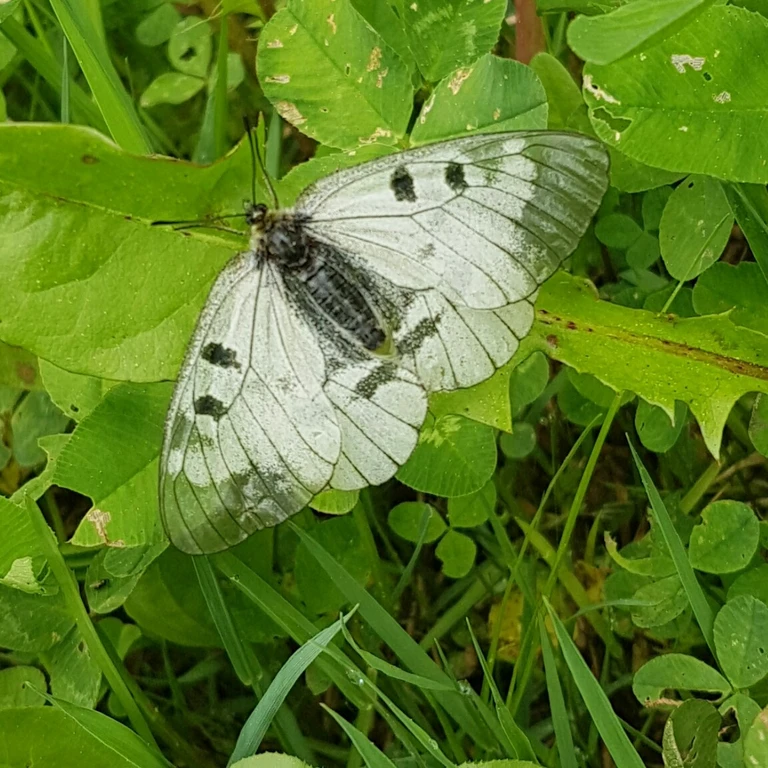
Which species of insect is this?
Parnassius mnemosyne
